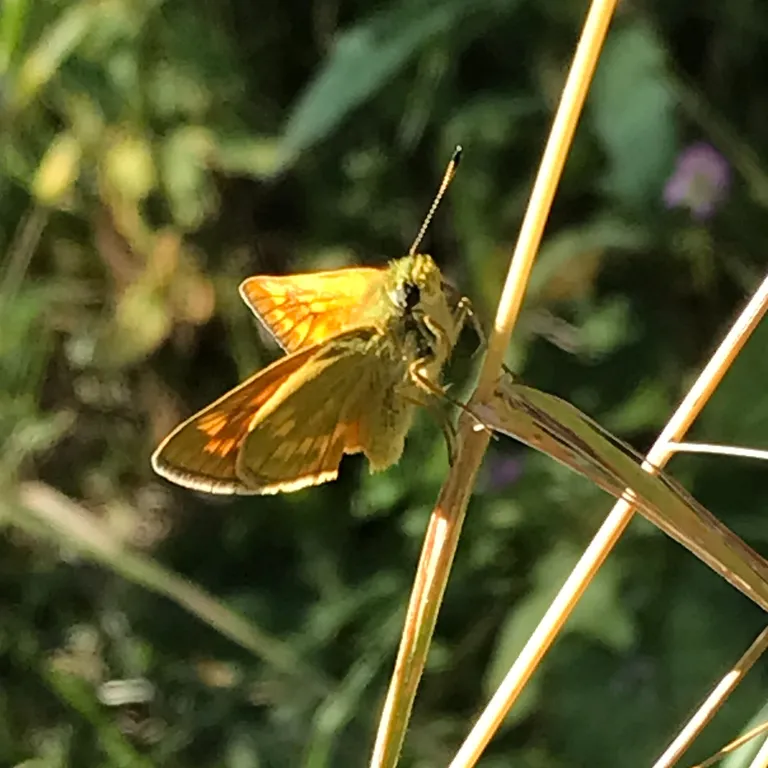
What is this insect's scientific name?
Ochlodes sylvanus (also Ochlodes venata)
